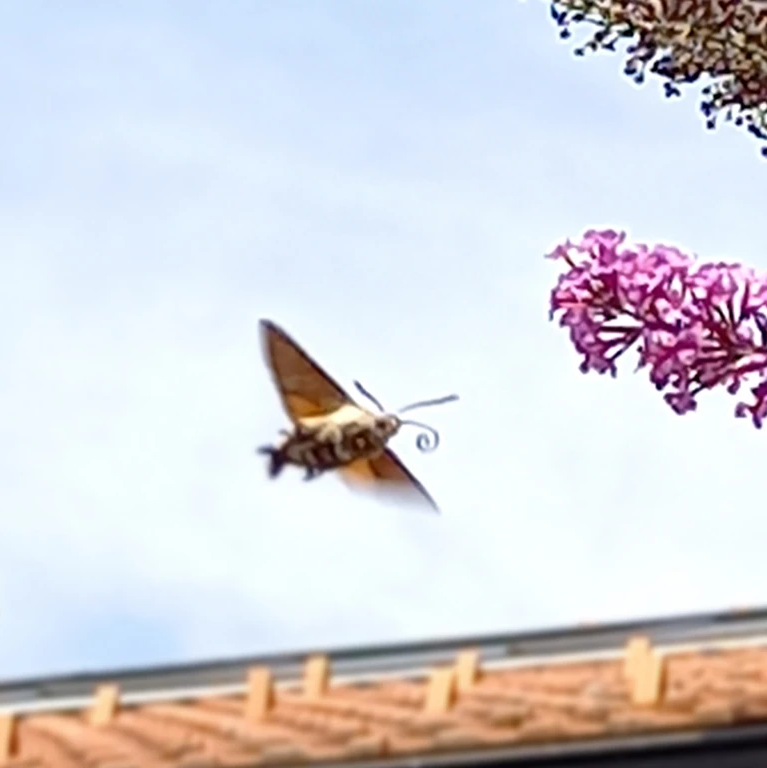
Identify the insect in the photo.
Macroglossum stellatarum
